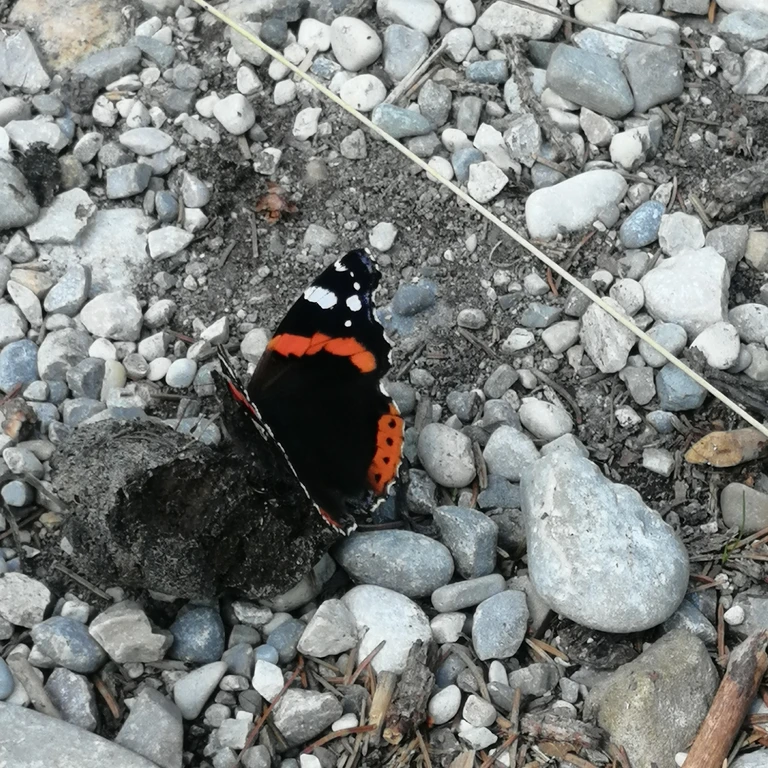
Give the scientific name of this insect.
Vanessa atalanta
